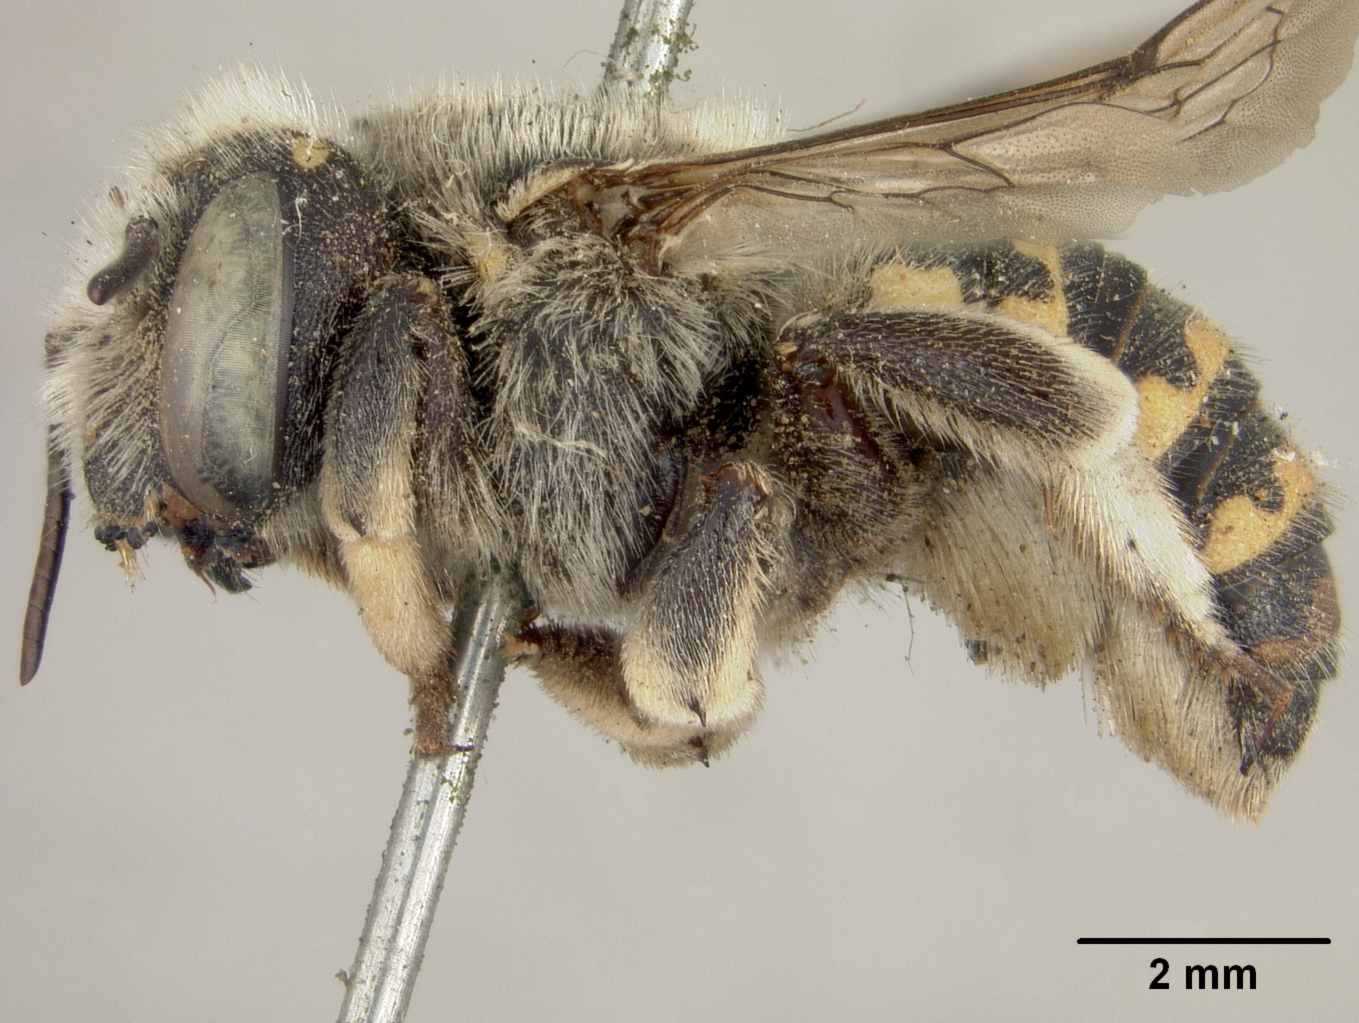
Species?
Anthidium longispinum
